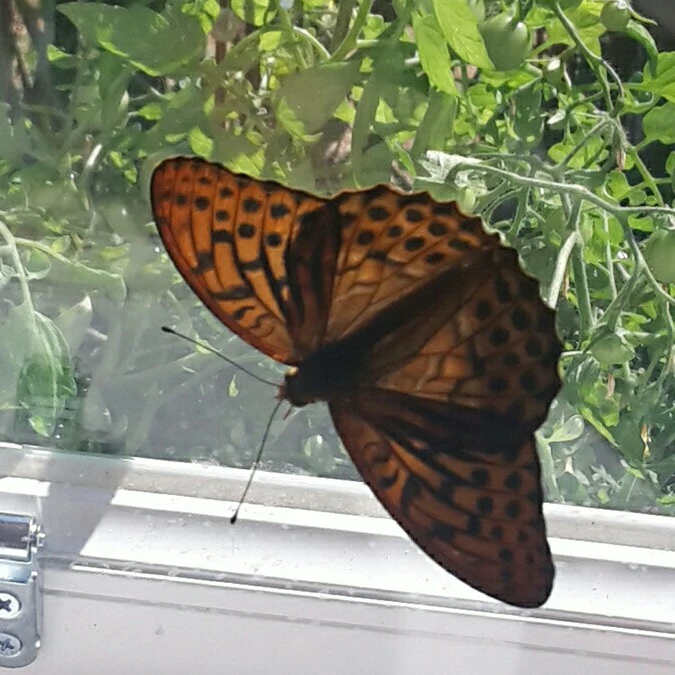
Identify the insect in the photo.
Argynnis paphia
